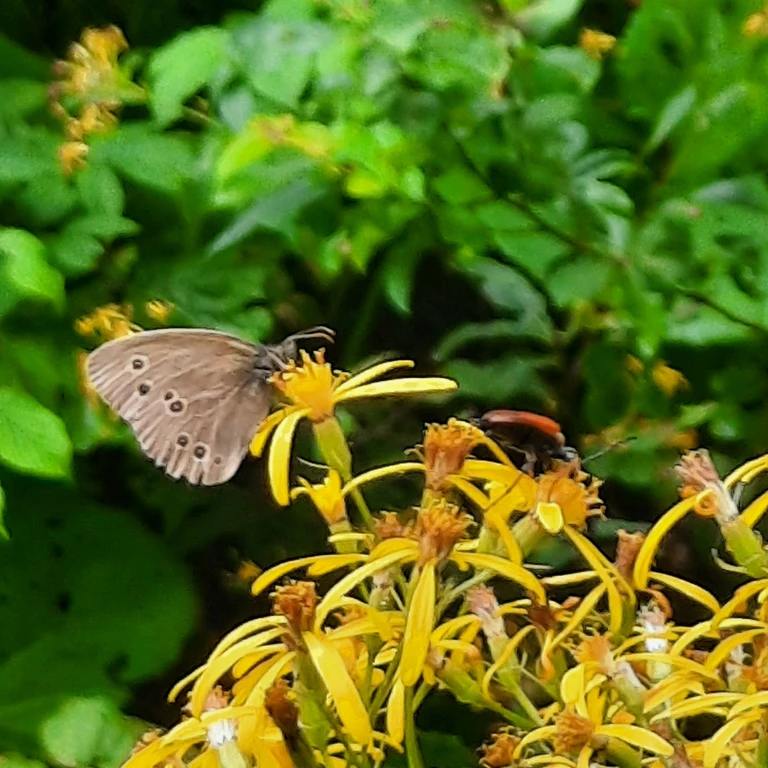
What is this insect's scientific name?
Aphantopus hyperantus
